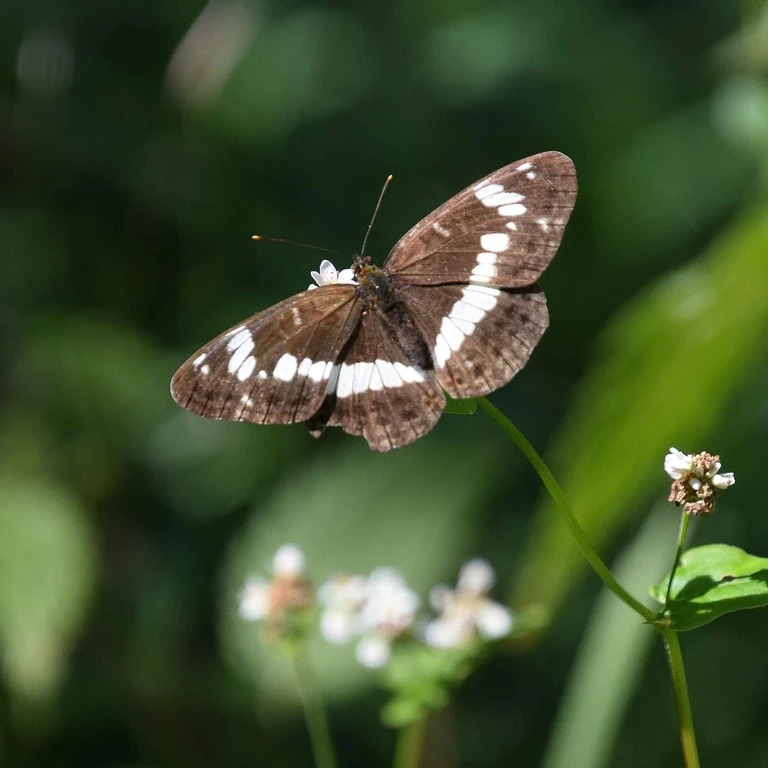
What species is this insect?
Limenitis camilla (also Ladoga camilla)
